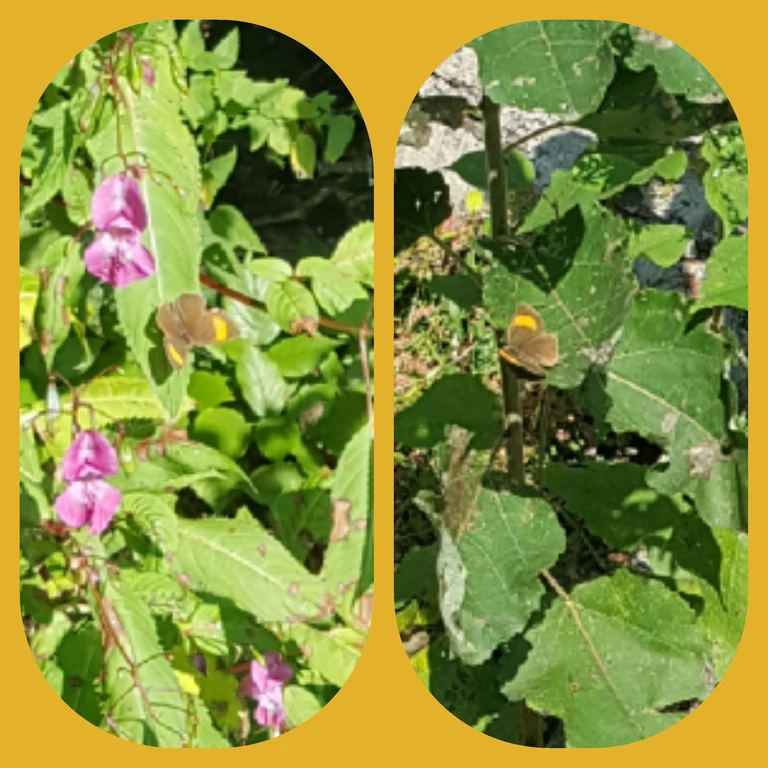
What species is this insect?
Thecla betulae
